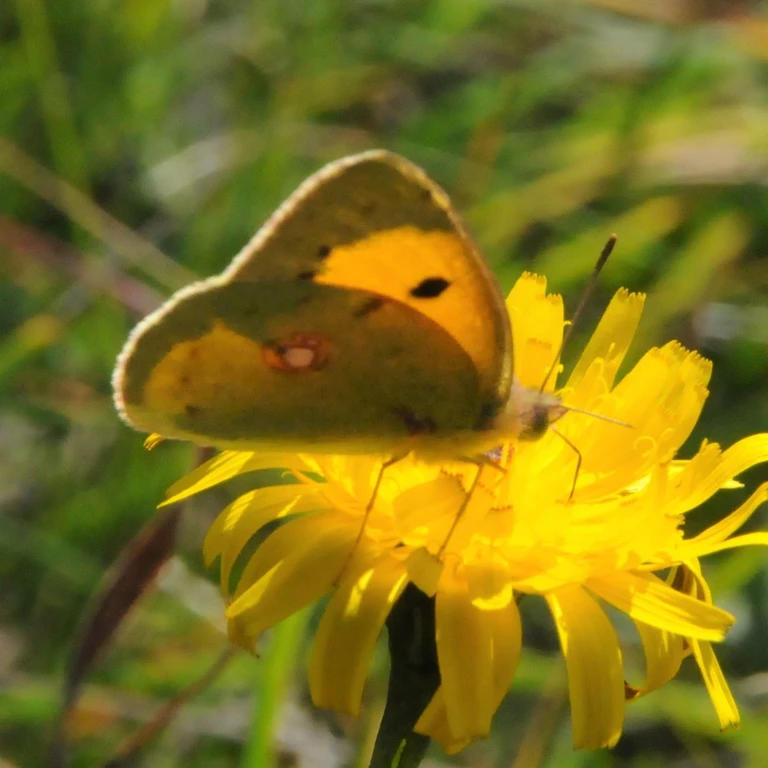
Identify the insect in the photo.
Colias croceus
